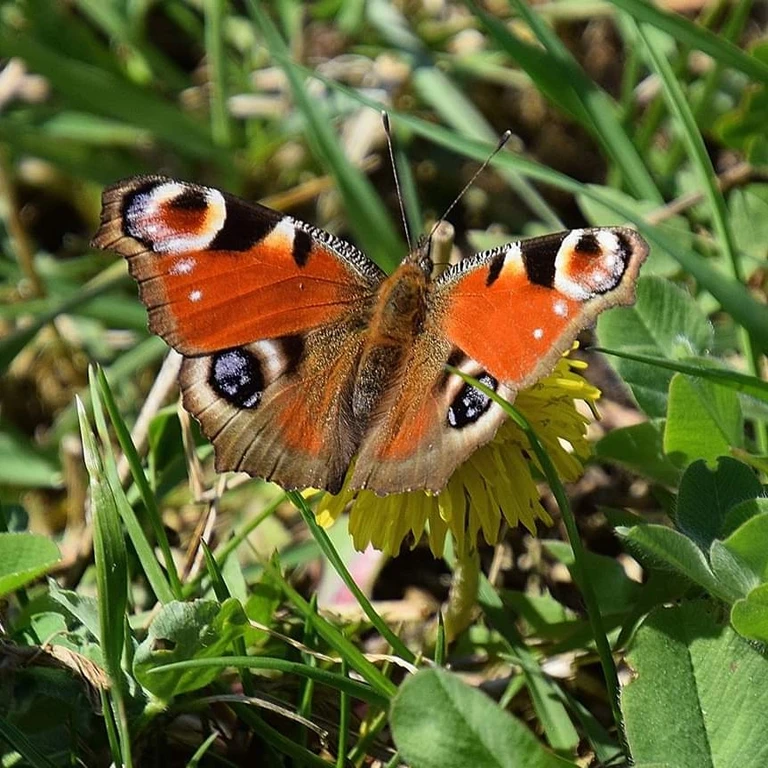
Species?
Aglais io
